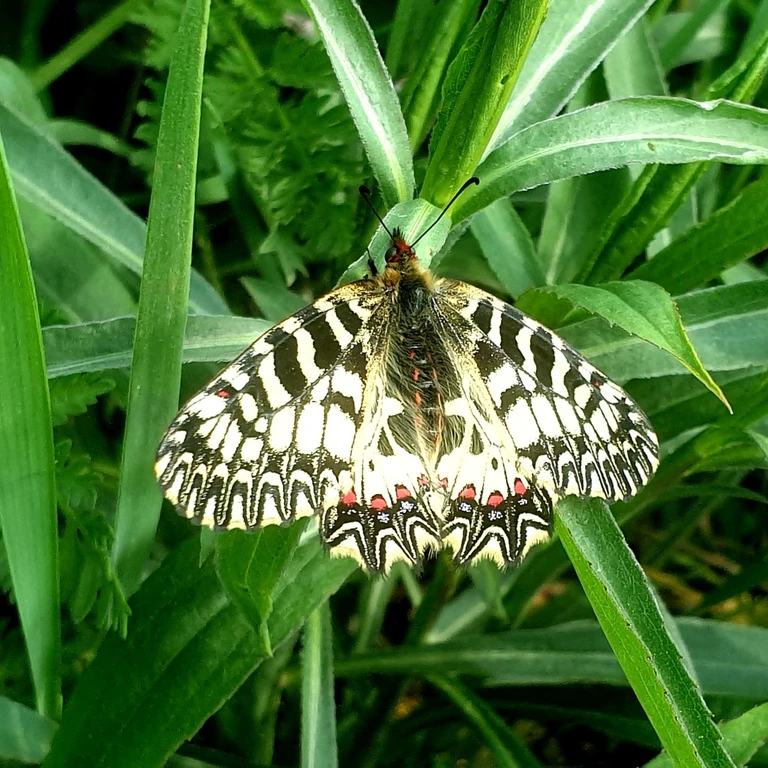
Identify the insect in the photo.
Zerynthia polyxena
